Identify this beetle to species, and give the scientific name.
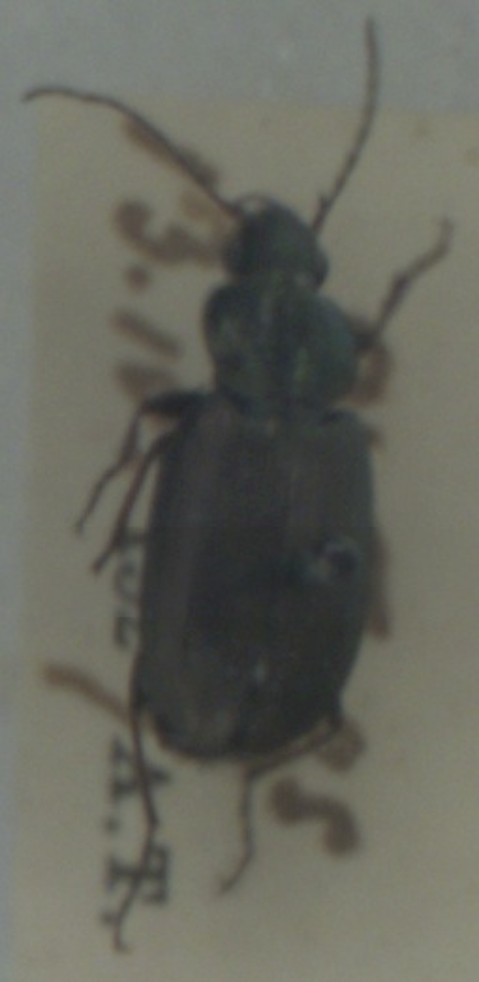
Agonum muelleri
